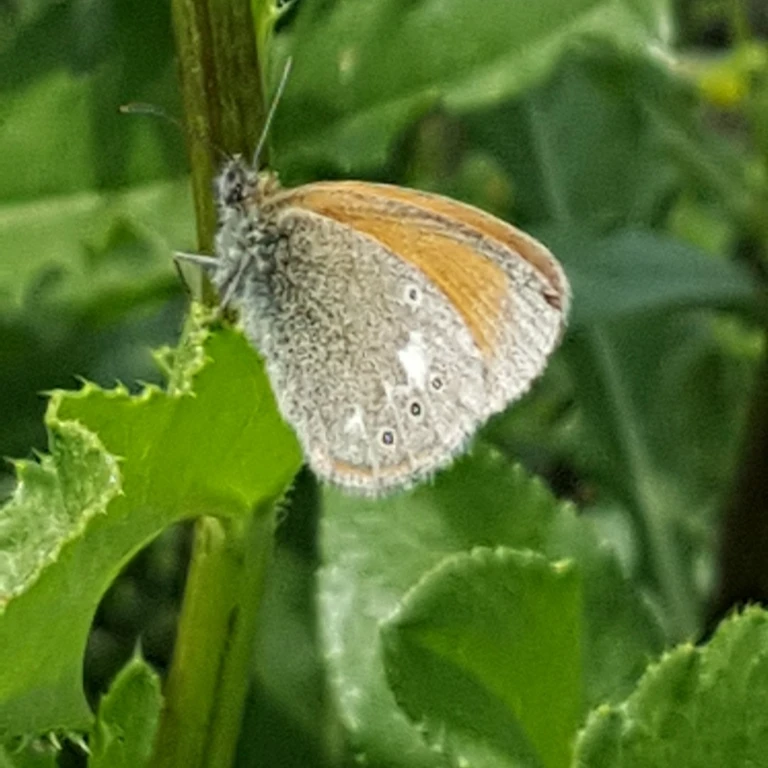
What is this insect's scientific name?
Coenonympha glycerion (also Coenonympha iphis)
